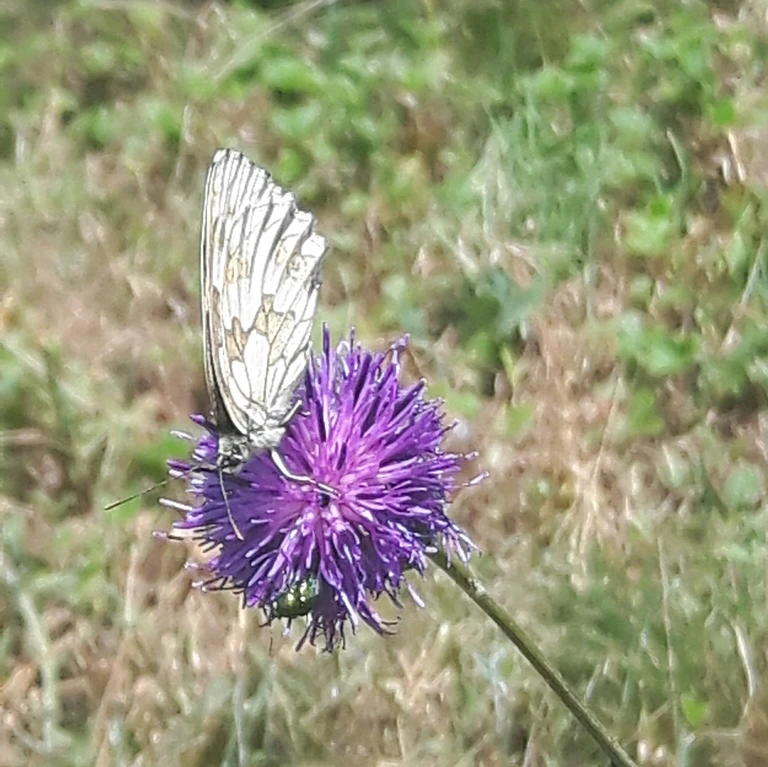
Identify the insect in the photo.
Melanargia galathea
